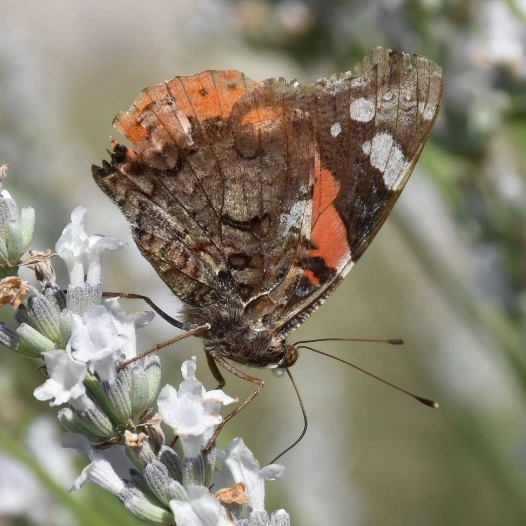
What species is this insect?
Vanessa atalanta
